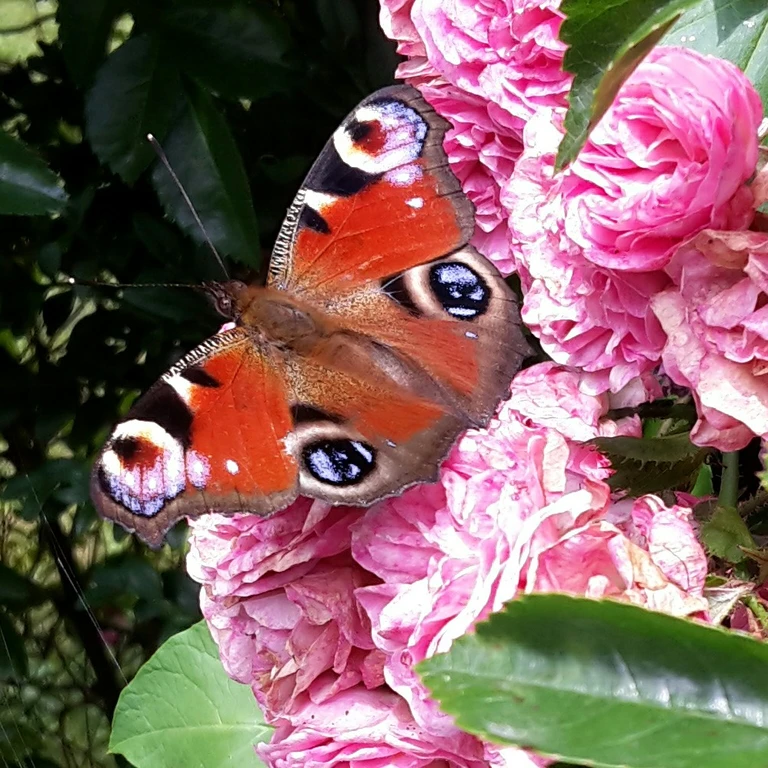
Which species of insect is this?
Aglais io
